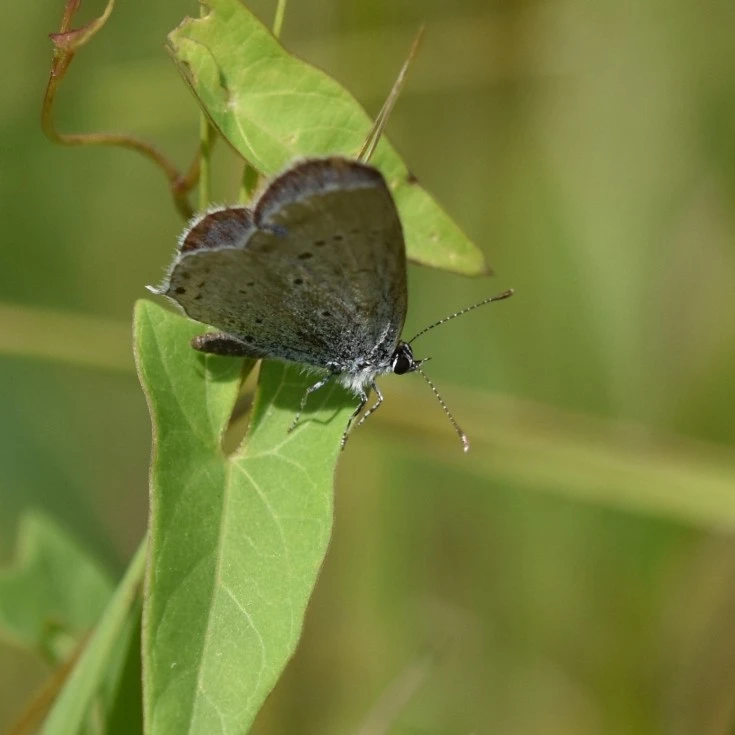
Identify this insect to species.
Cupido argiades (also Elkalyce argiades)
